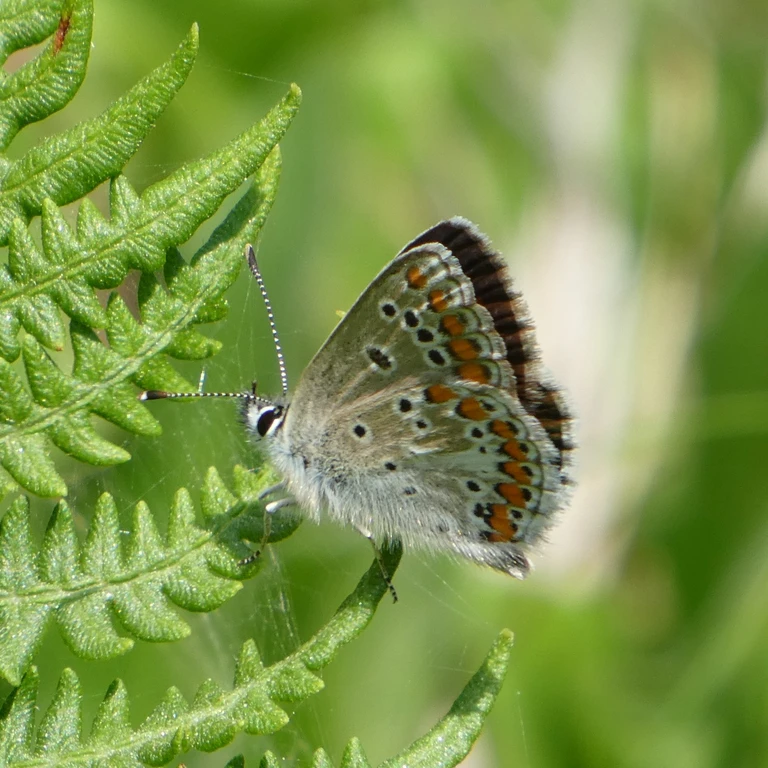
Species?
Aricia agestis/artaxerxes
